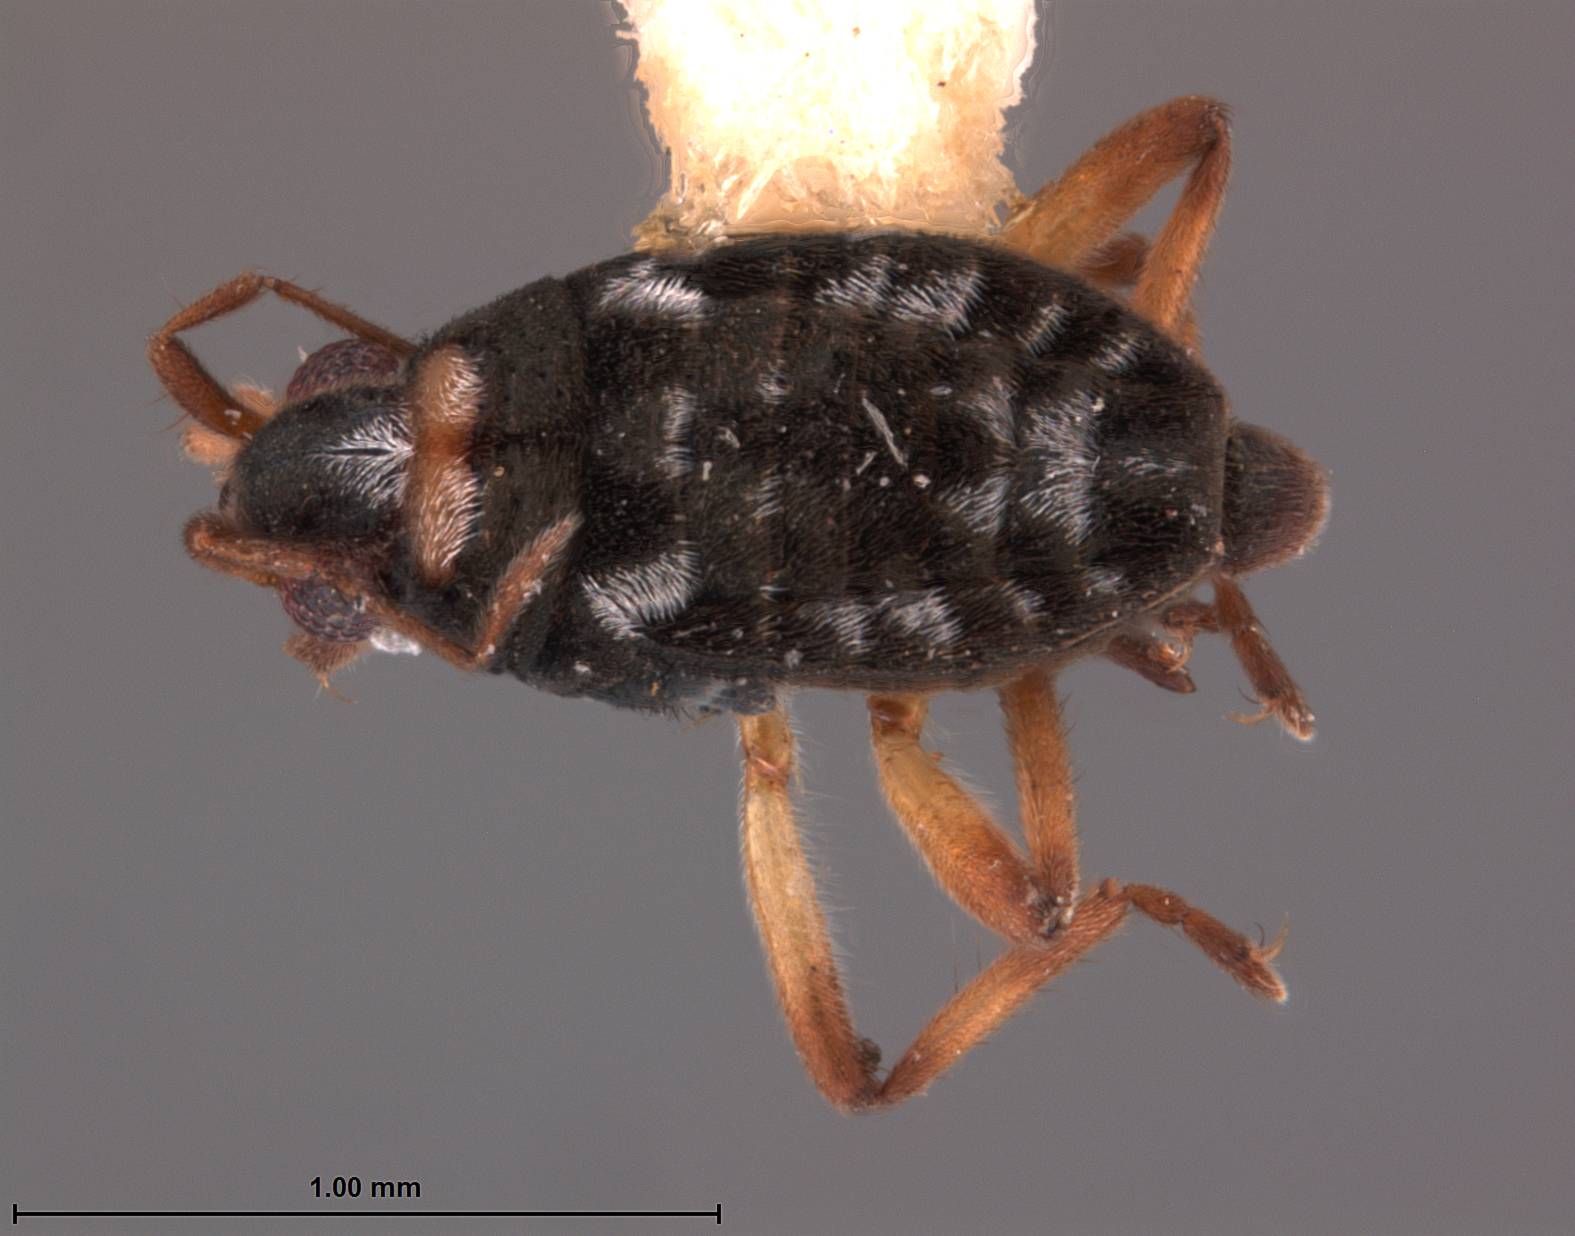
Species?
Microvelia hambletoni
